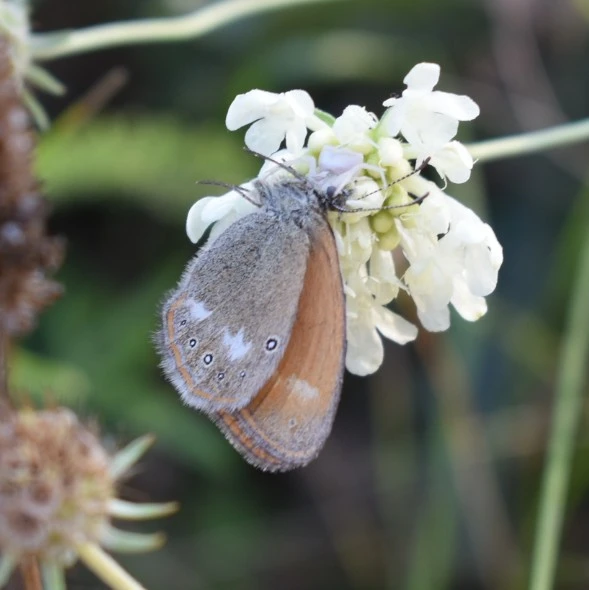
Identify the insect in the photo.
Coenonympha glycerion (also Coenonympha iphis)
